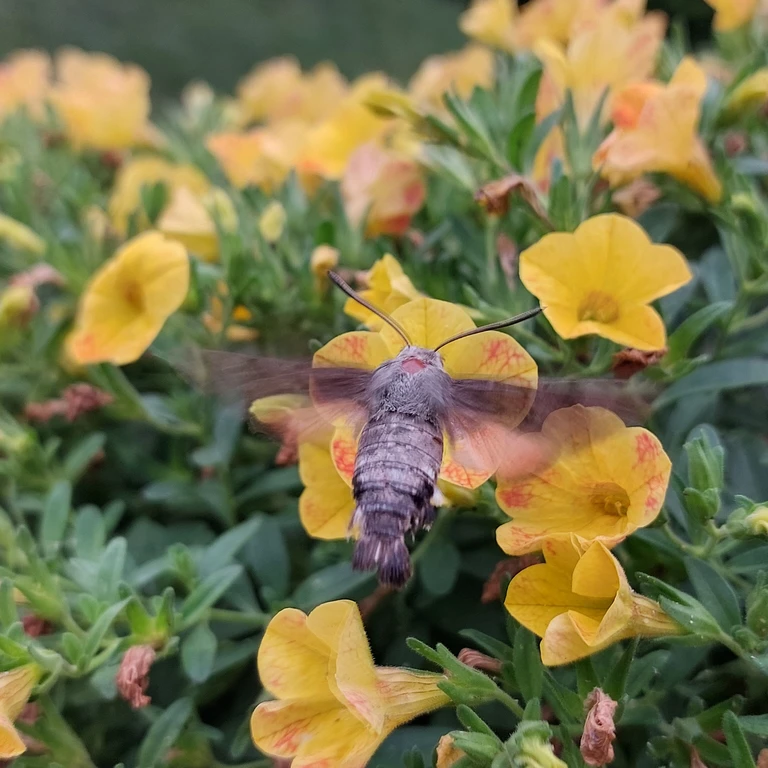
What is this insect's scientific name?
Macroglossum stellatarum
